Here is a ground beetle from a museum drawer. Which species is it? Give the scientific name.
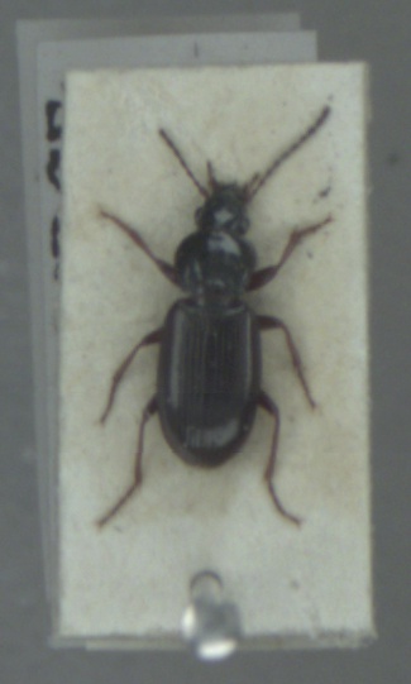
Pterostichus strenuus
